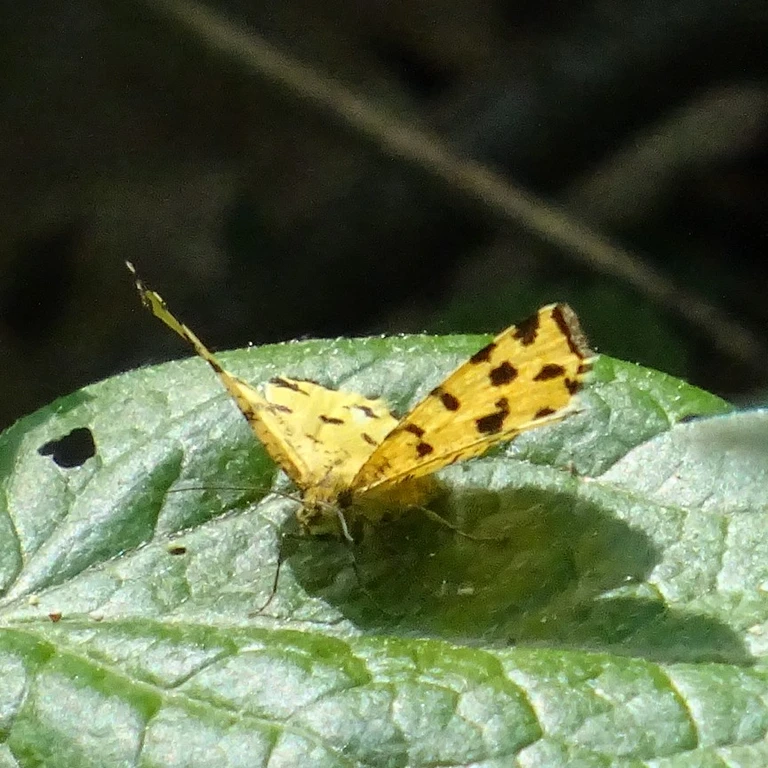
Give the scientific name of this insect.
Pseudopanthera macularia
